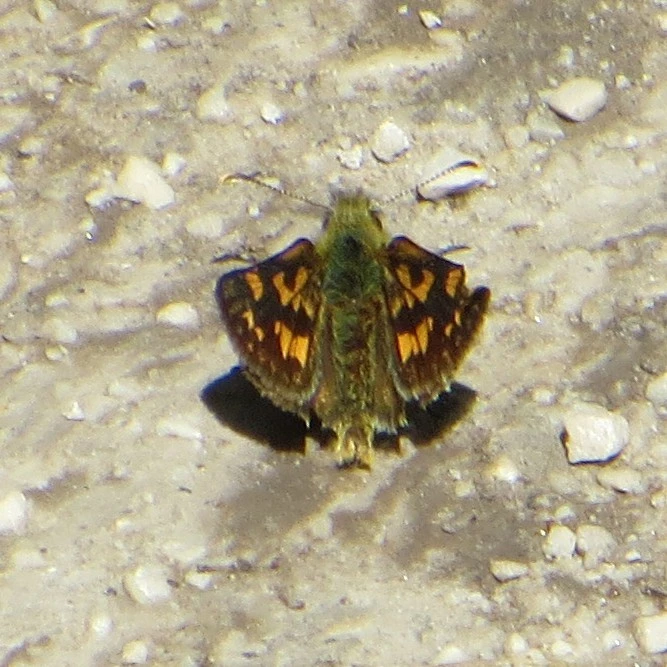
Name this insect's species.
Carterocephalus palaemon
